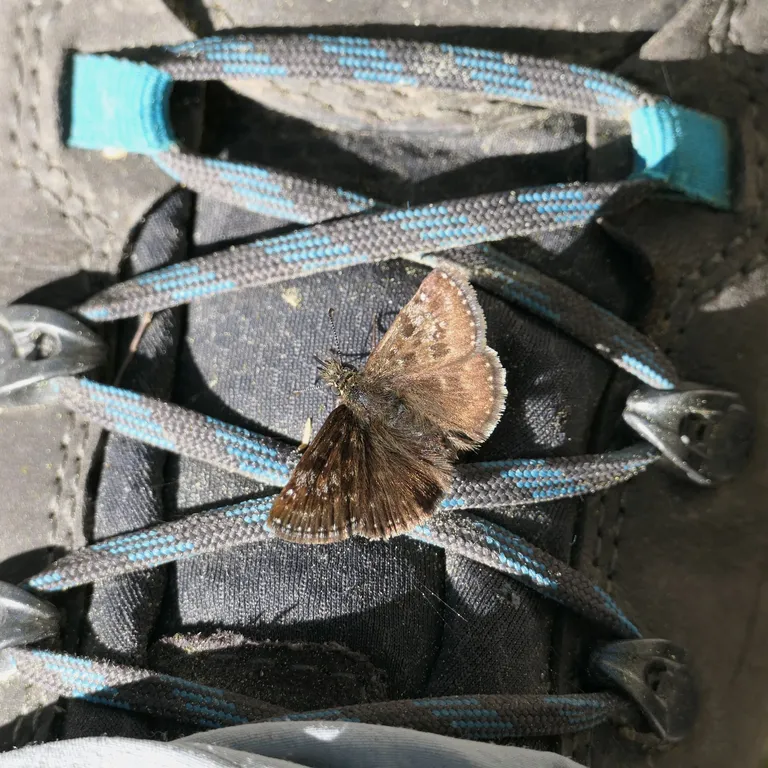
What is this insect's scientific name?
Erynnis tages
